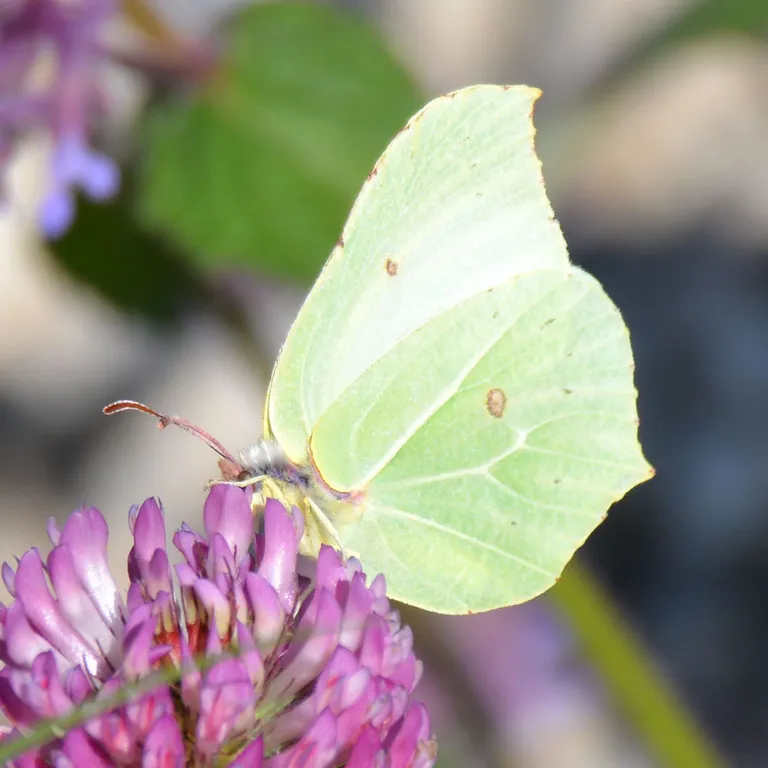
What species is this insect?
Gonepteryx rhamni
